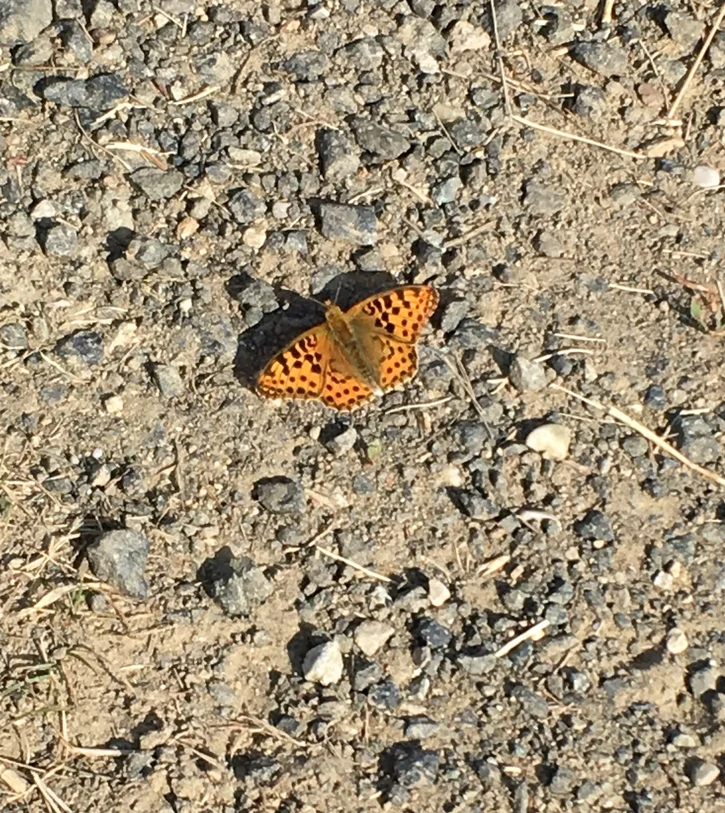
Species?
Issoria lathonia
